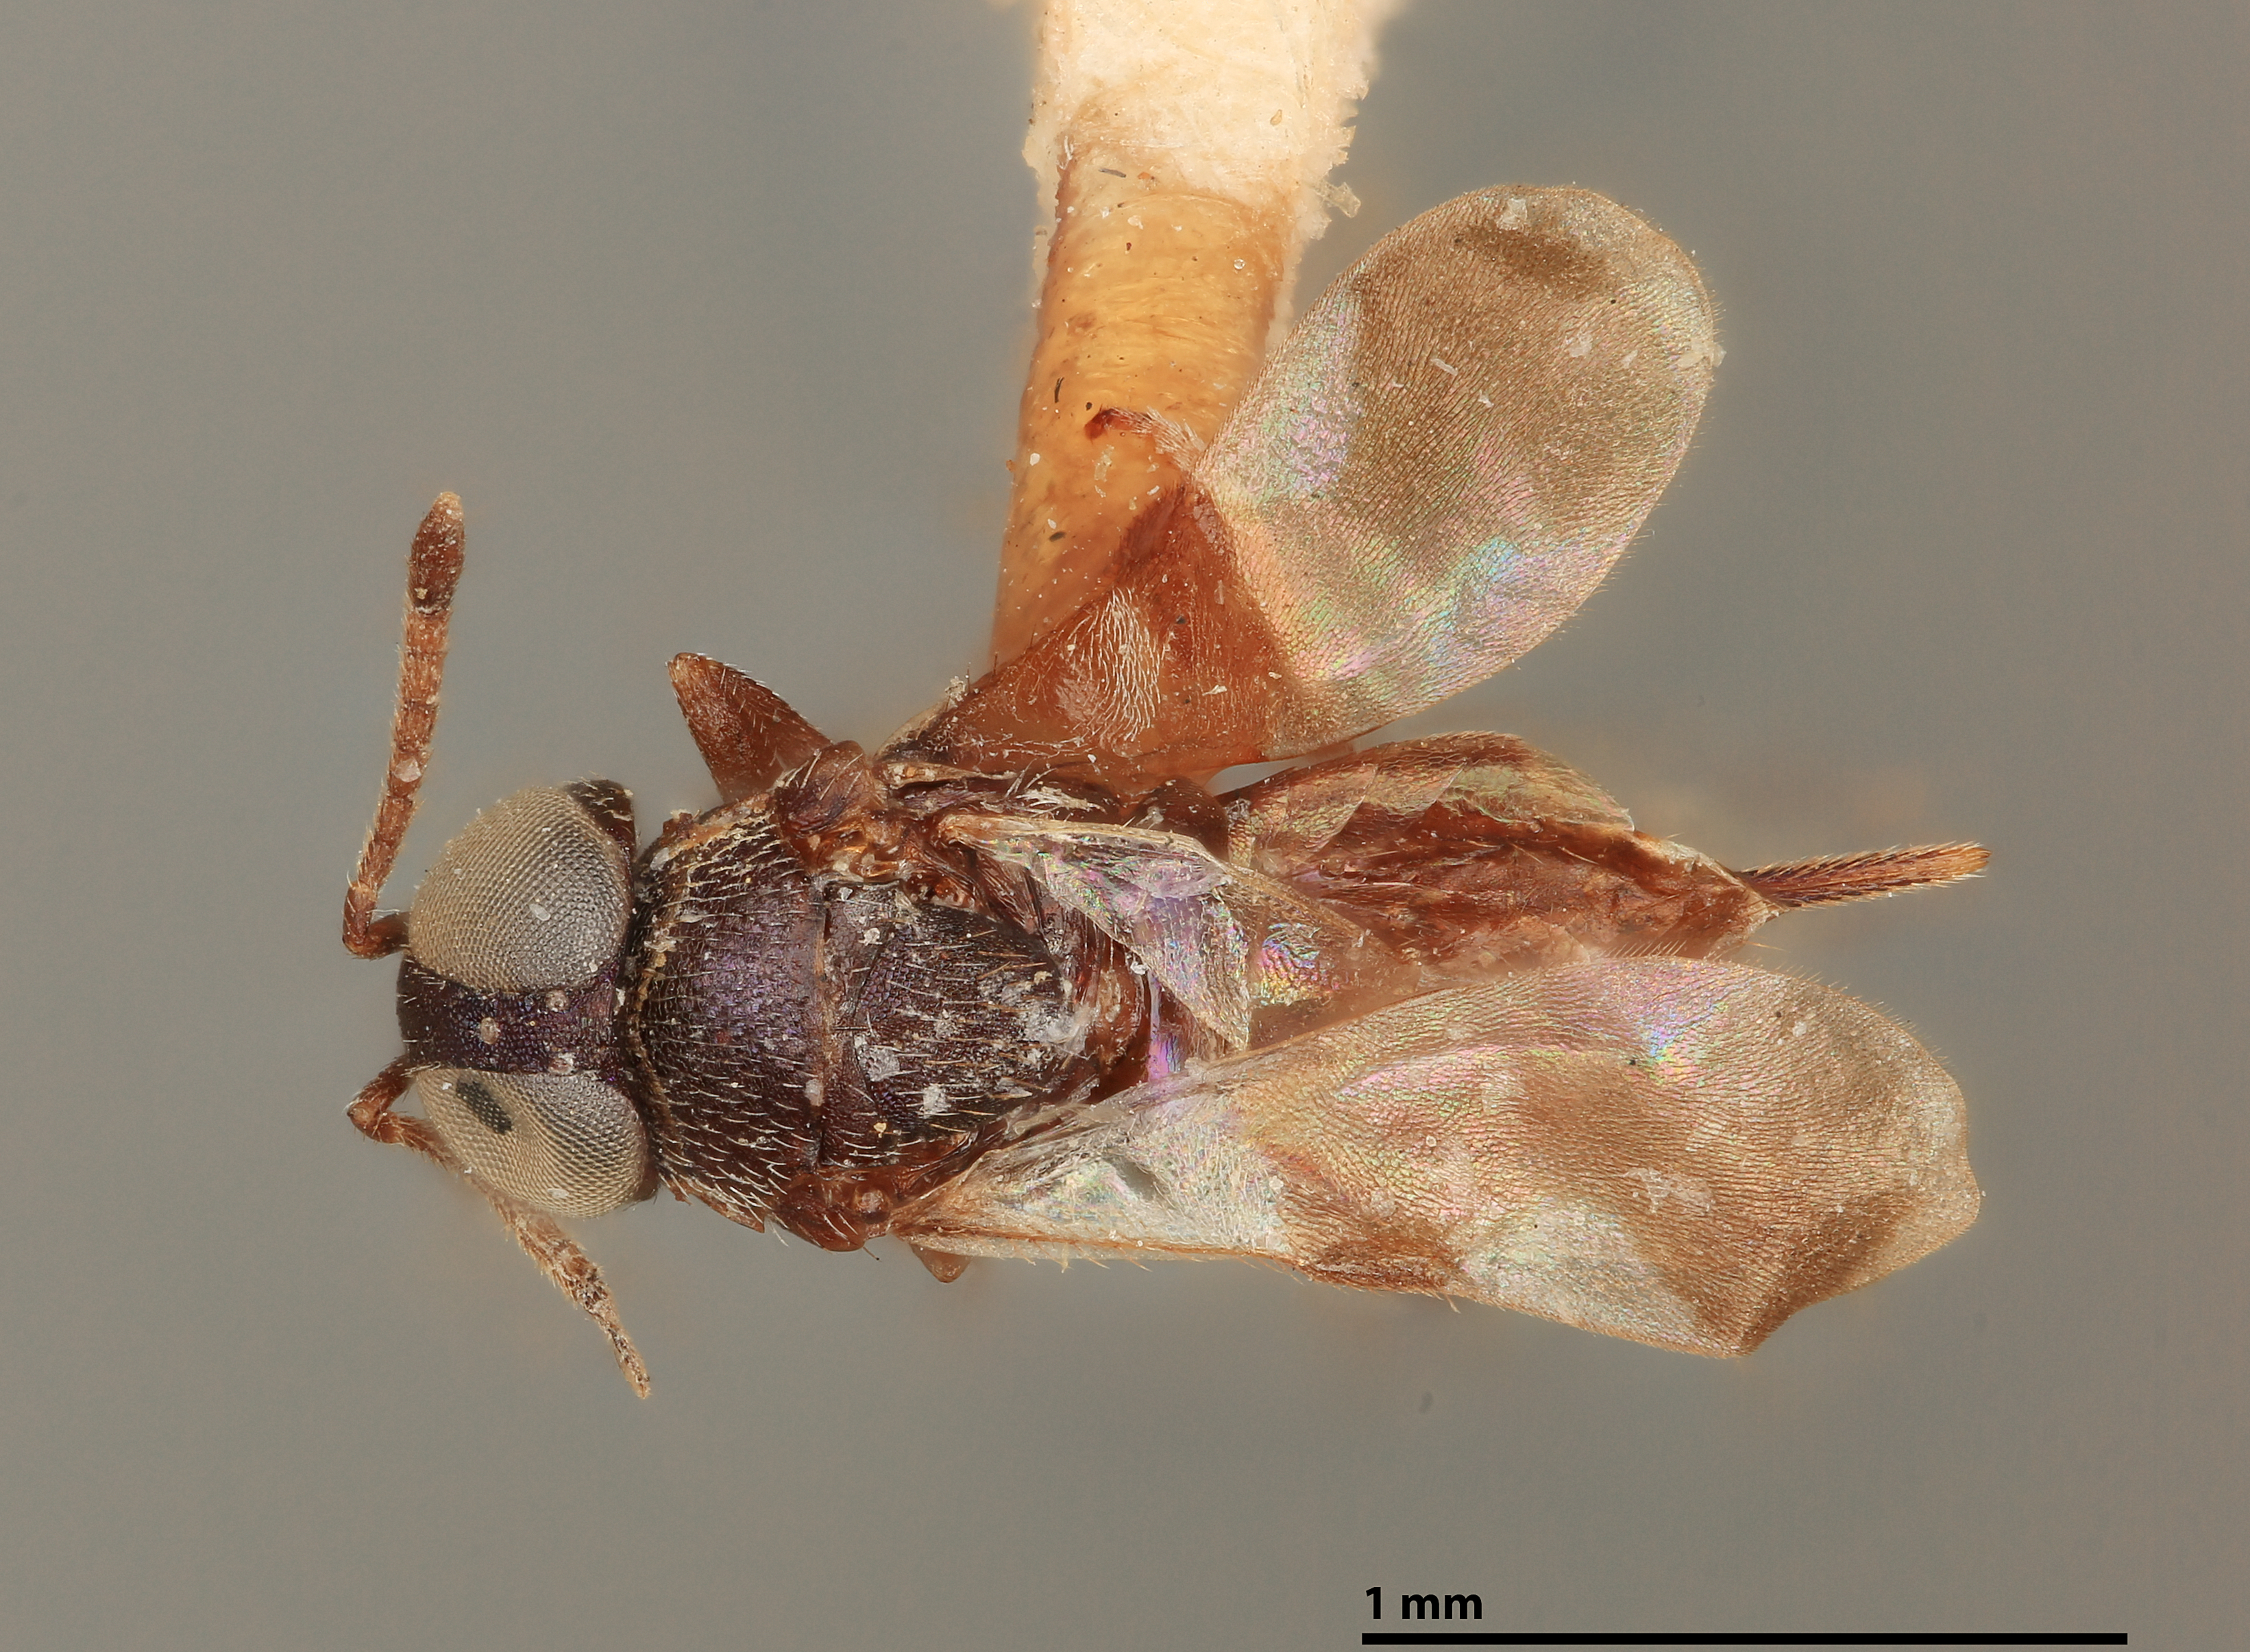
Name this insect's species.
Neabrolepoideus bioculatus
